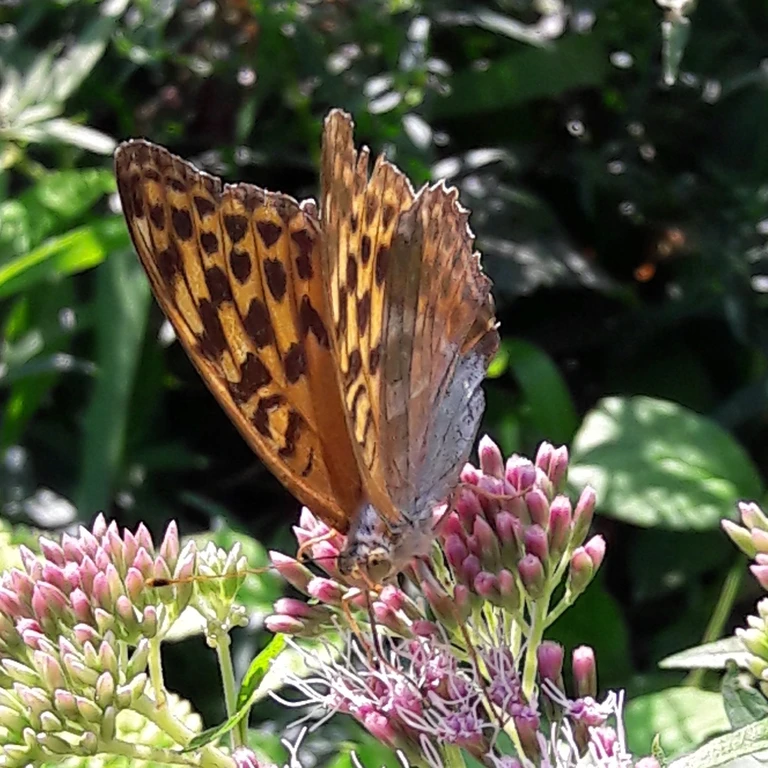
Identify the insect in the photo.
Argynnis paphia
